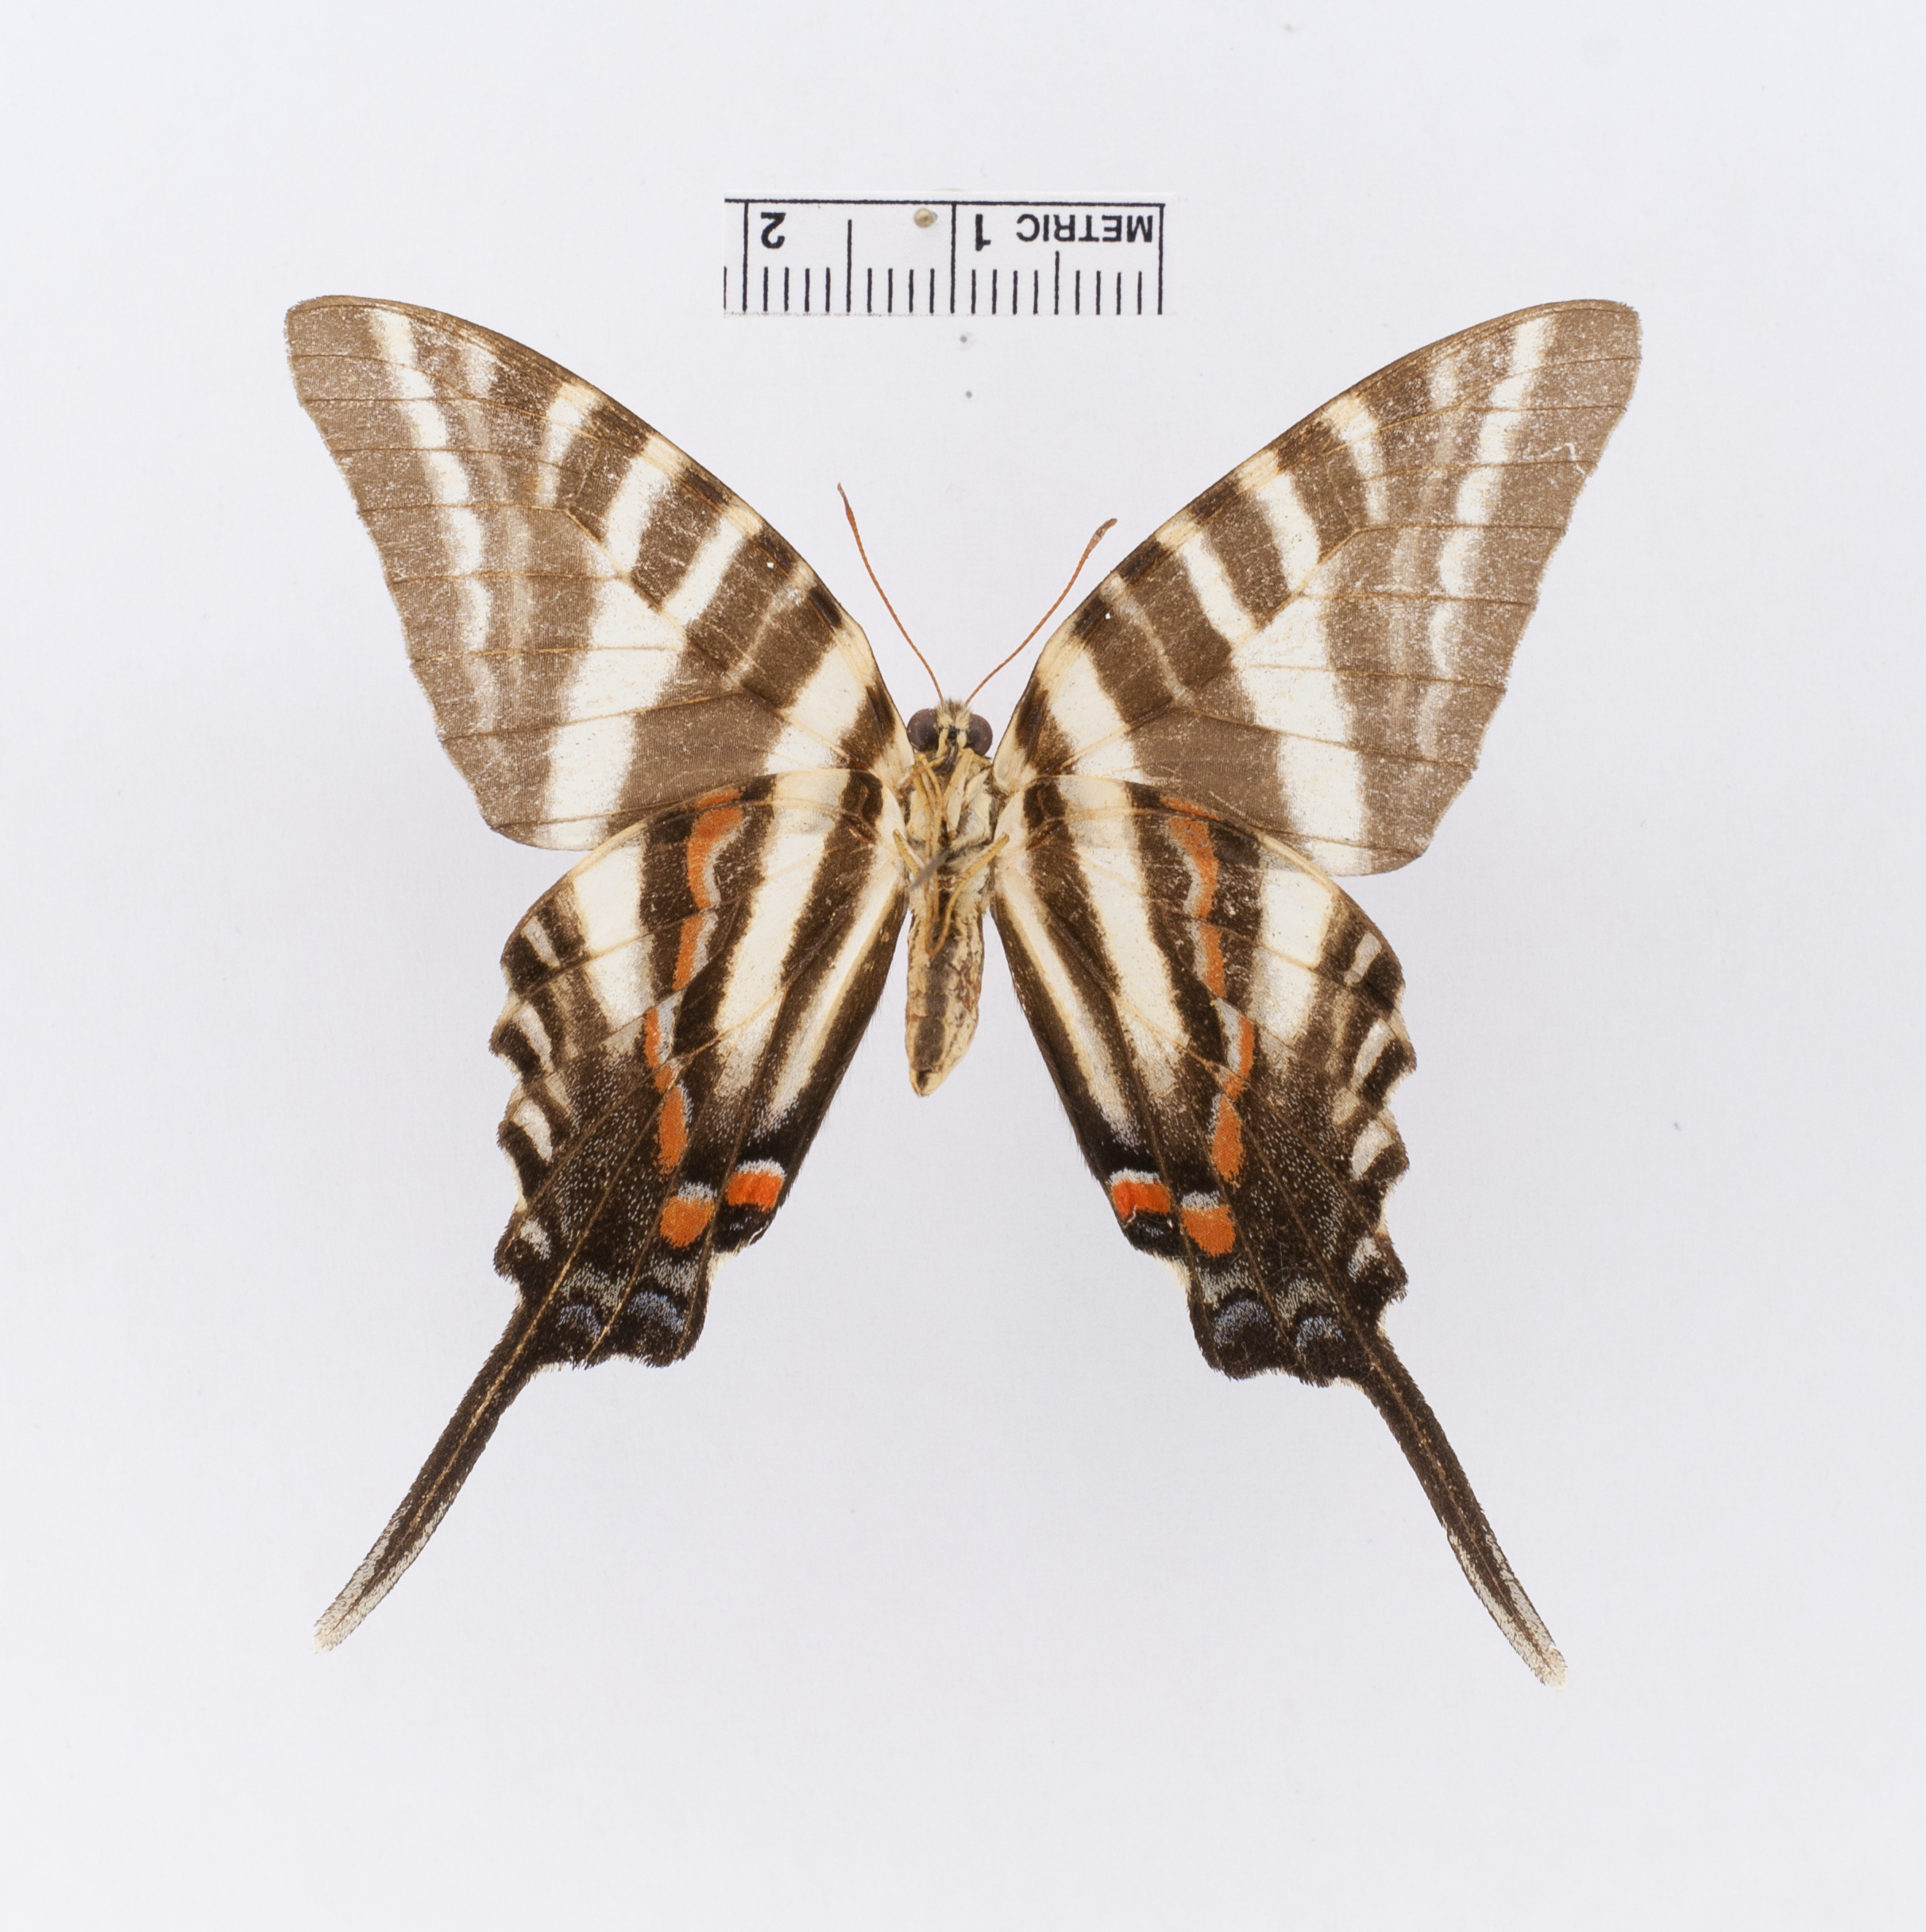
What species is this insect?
Iphiclides marcellus
